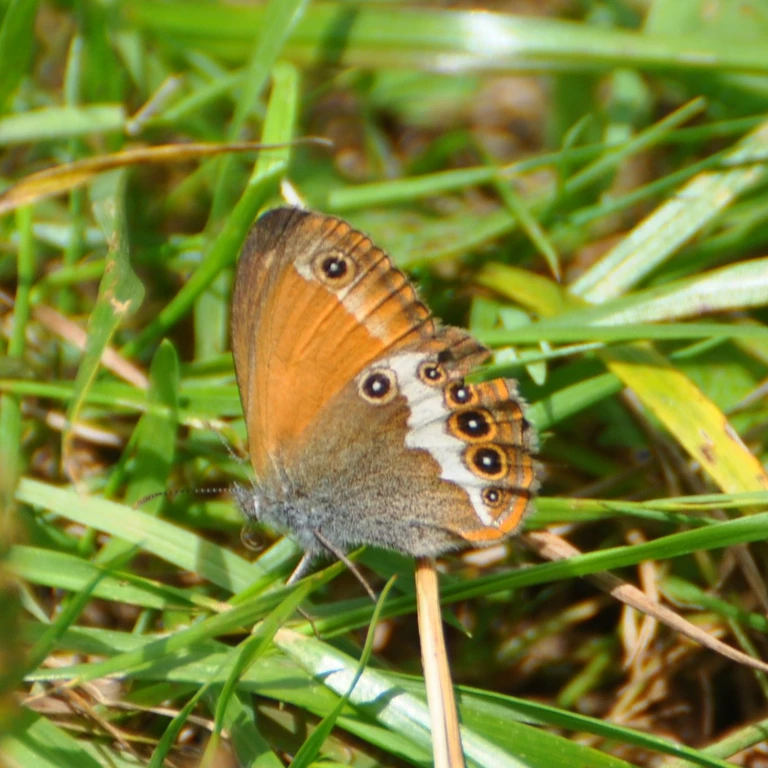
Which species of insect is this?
Coenonympha arcania
